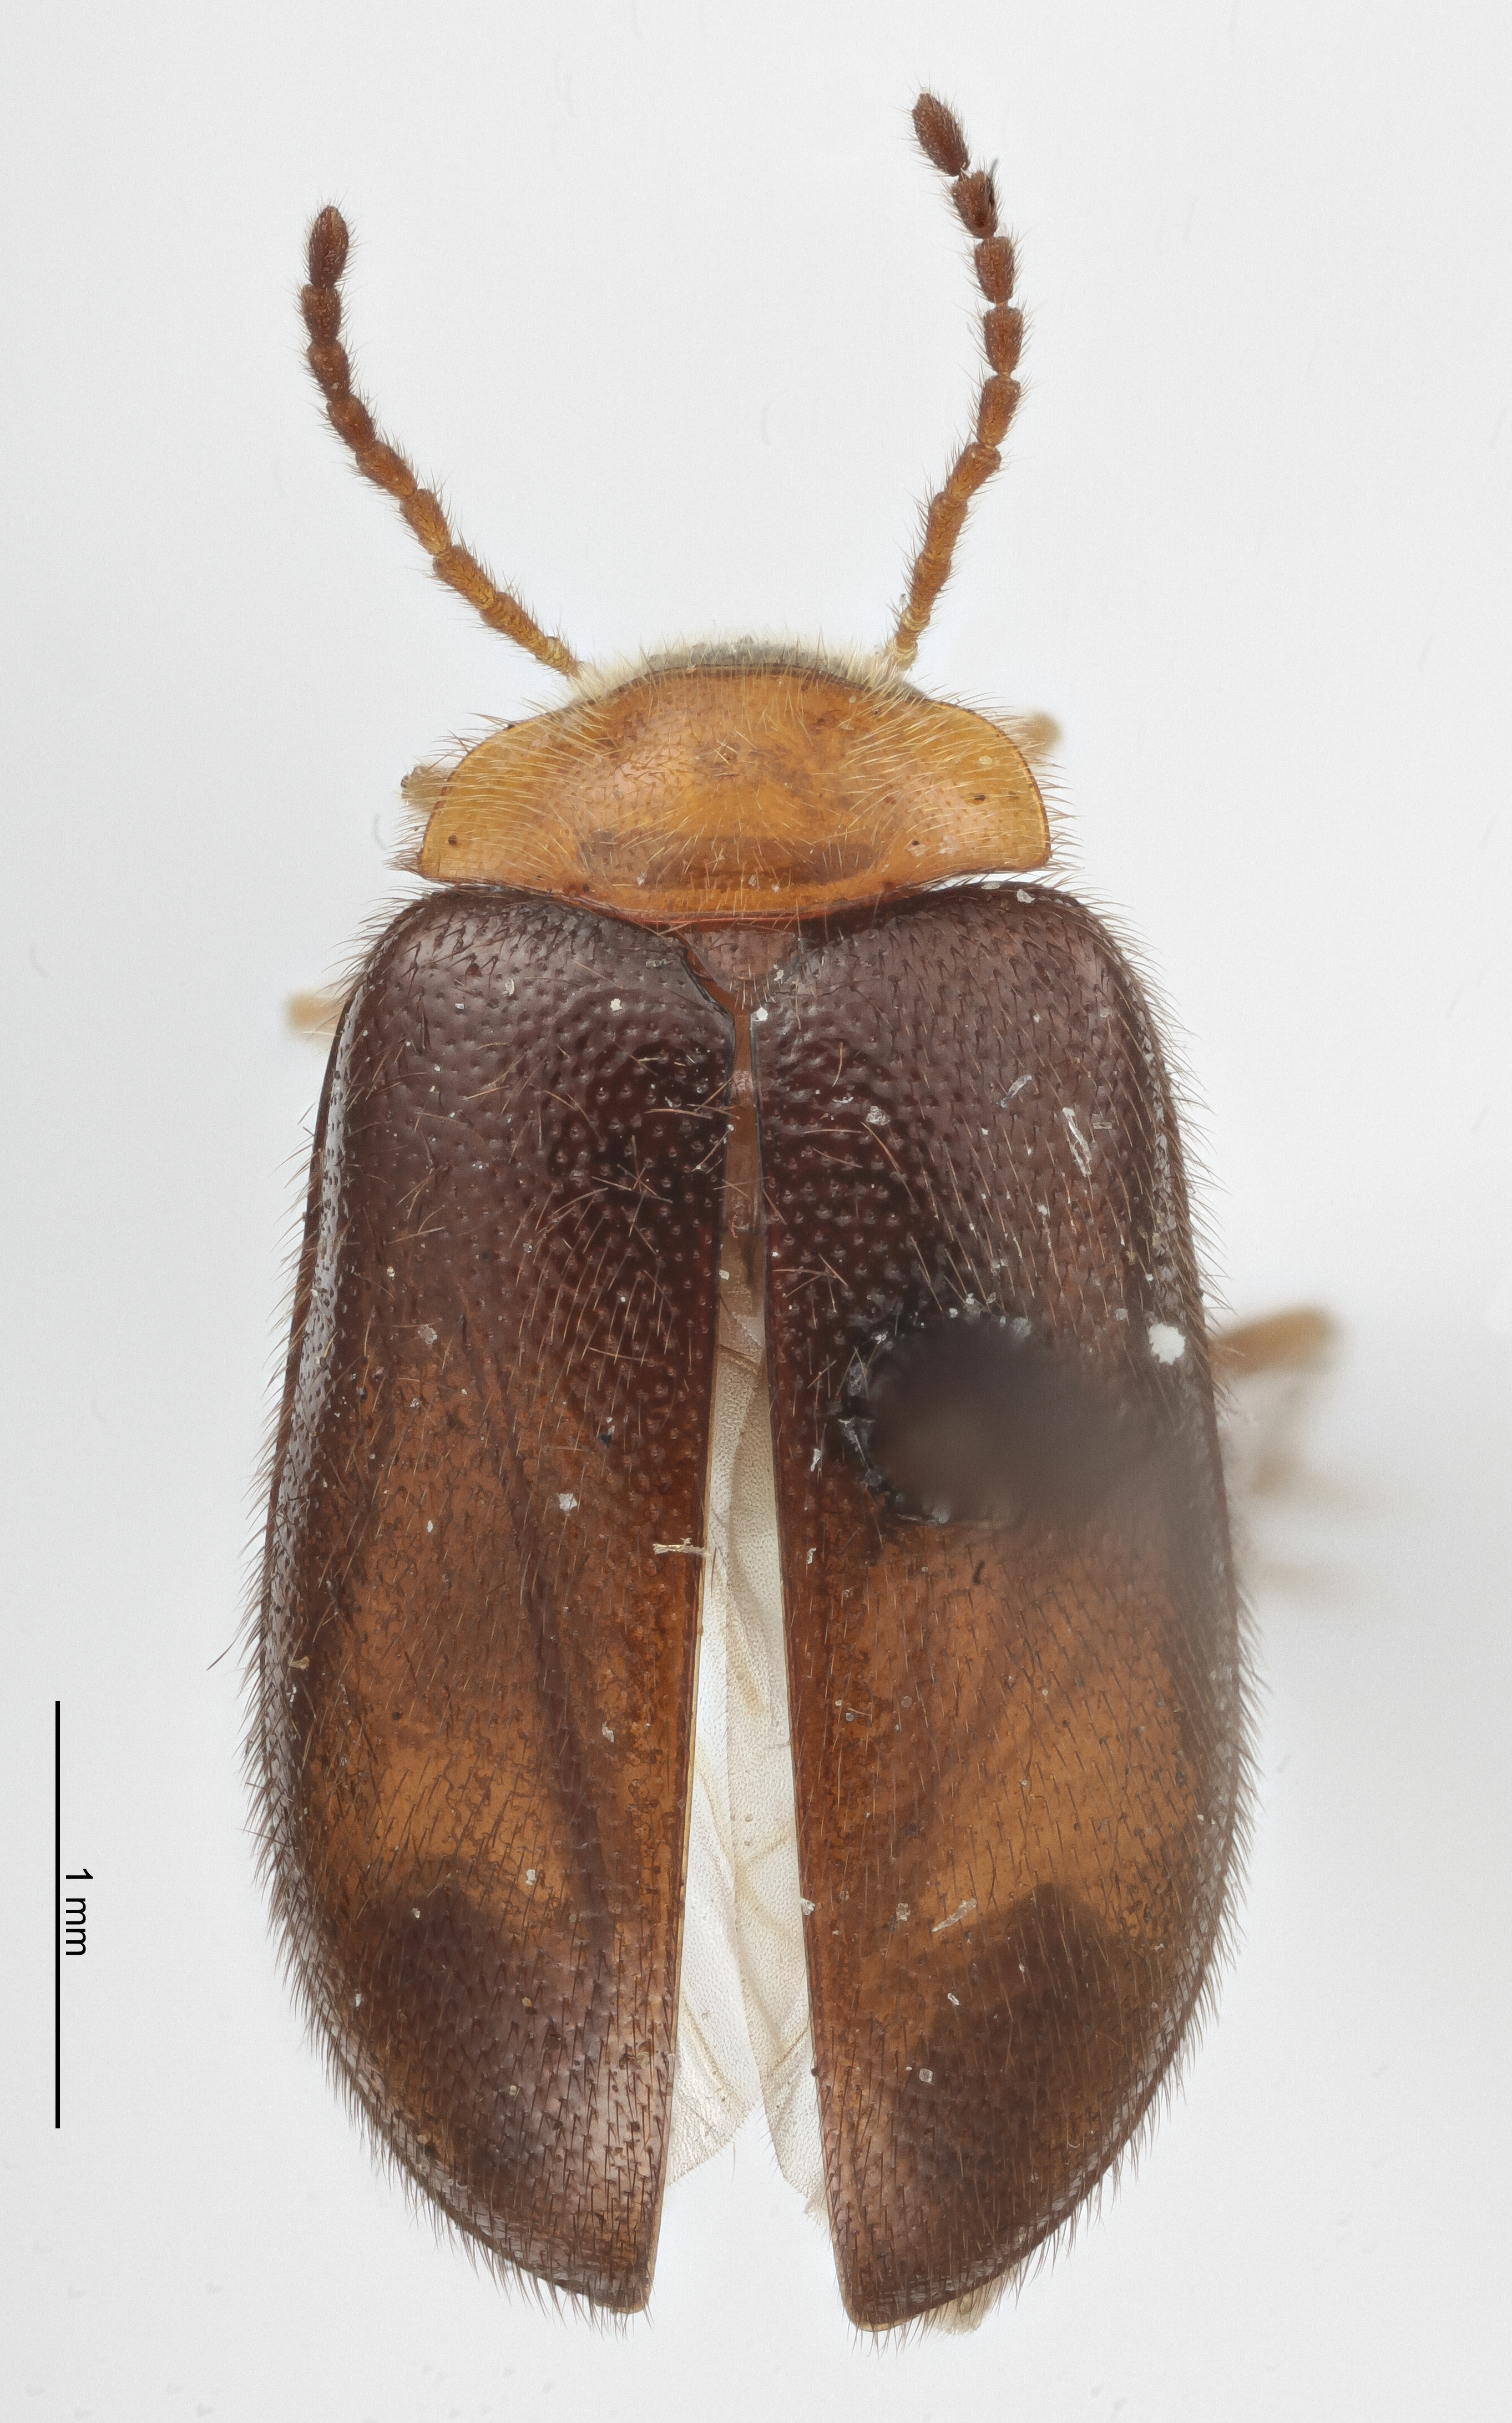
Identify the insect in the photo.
Cyphon drymophilous
